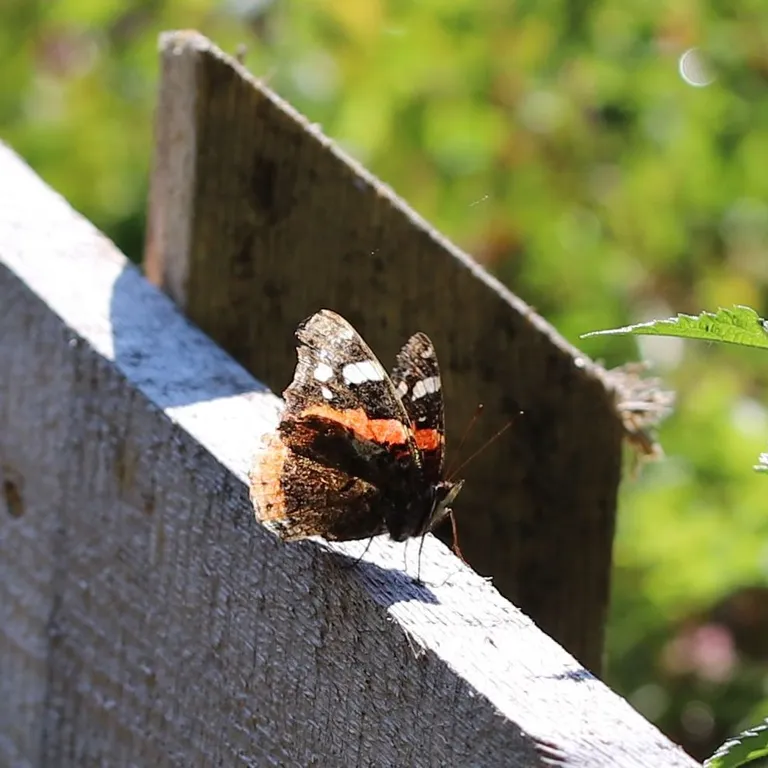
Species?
Vanessa atalanta
